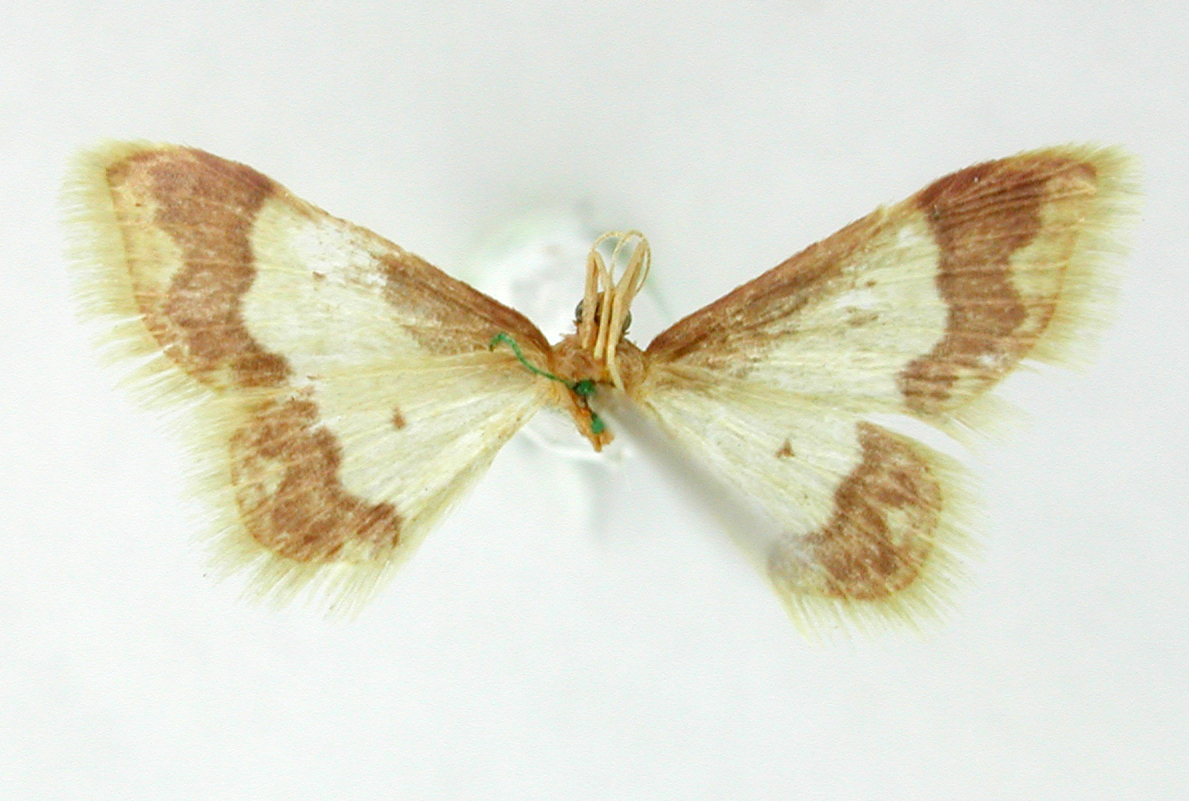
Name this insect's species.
Eois basinta
